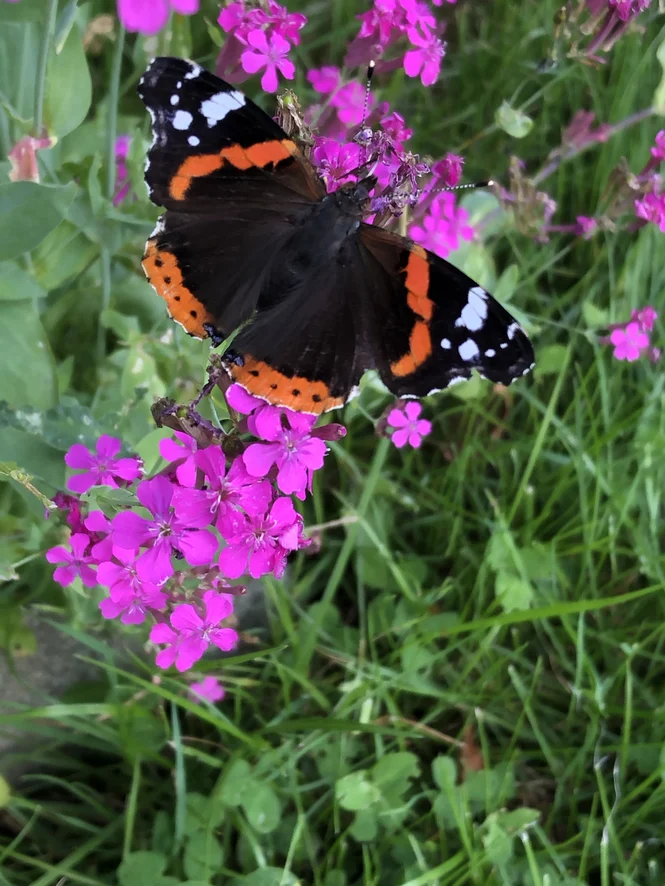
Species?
Vanessa atalanta
